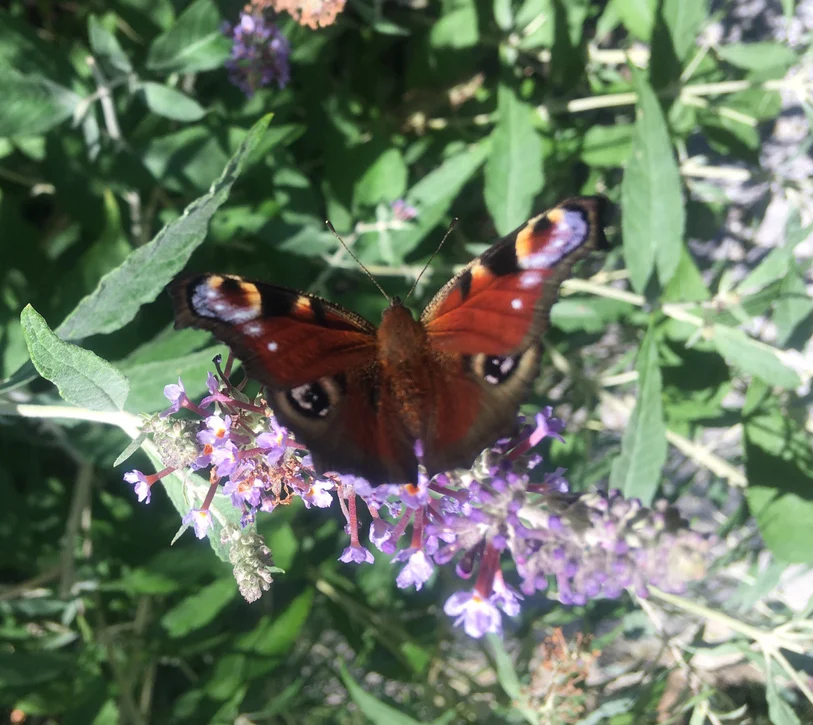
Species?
Aglais io
